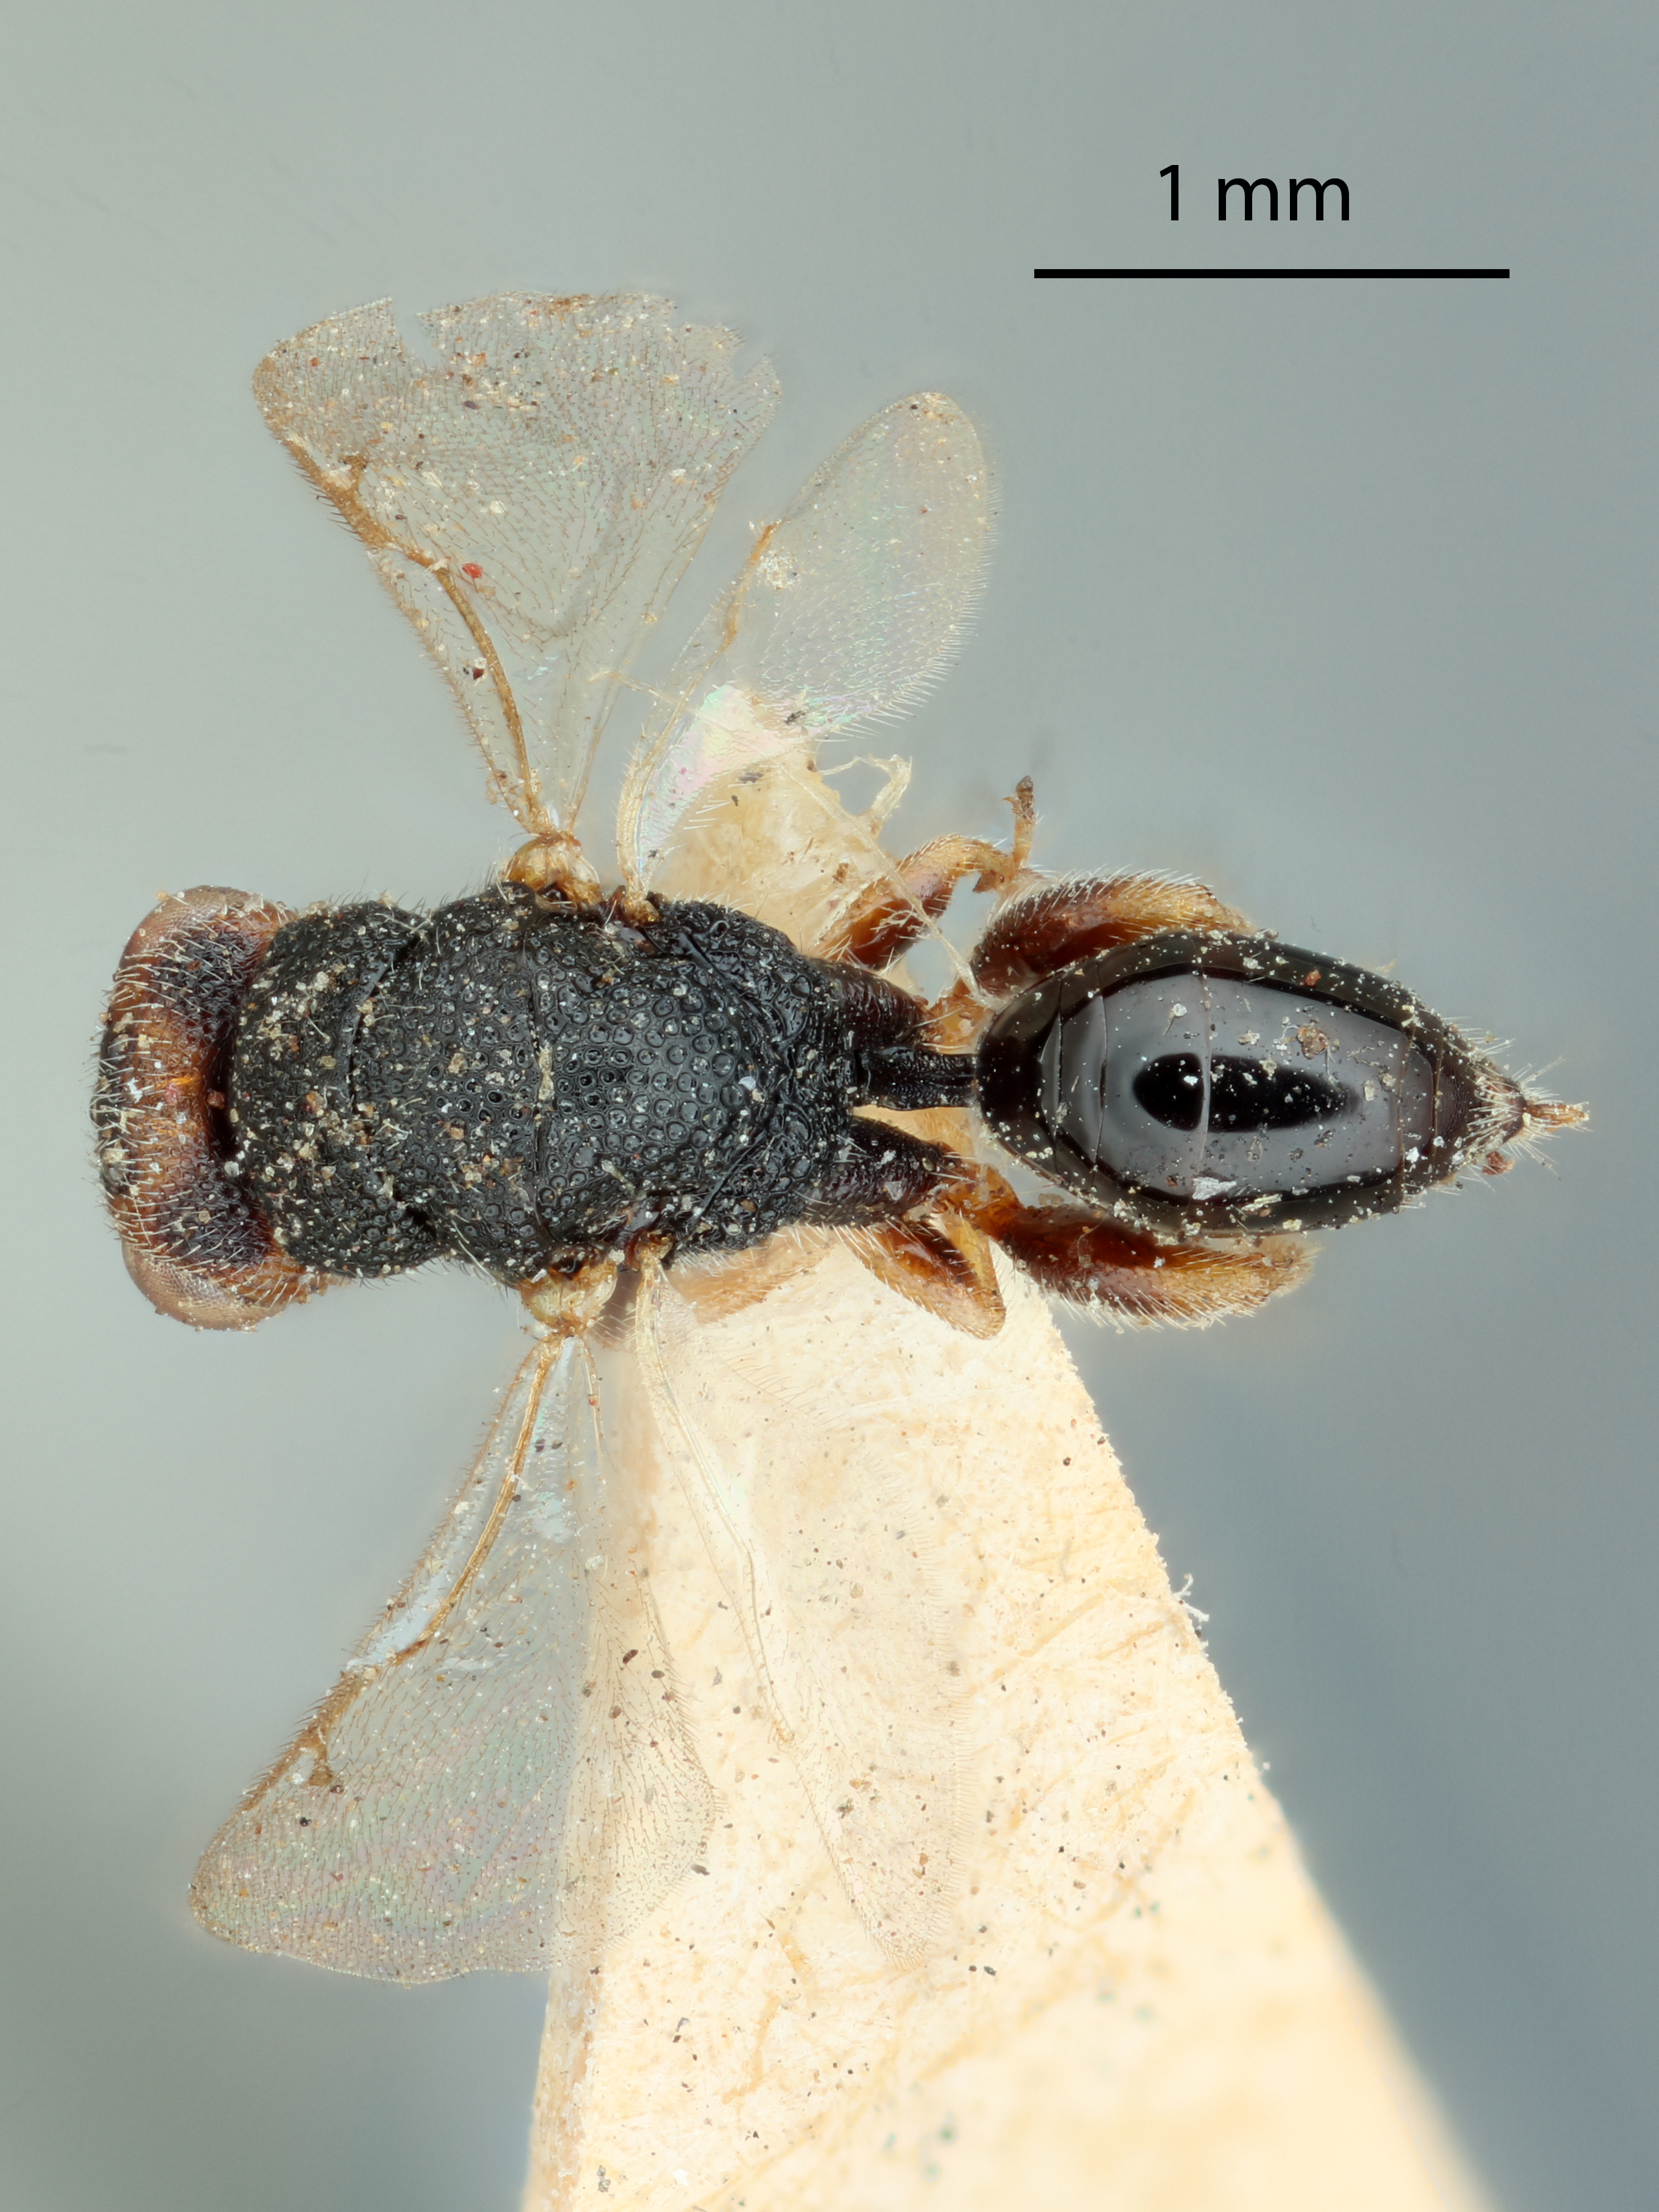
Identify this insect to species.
Eurytoma lycti
